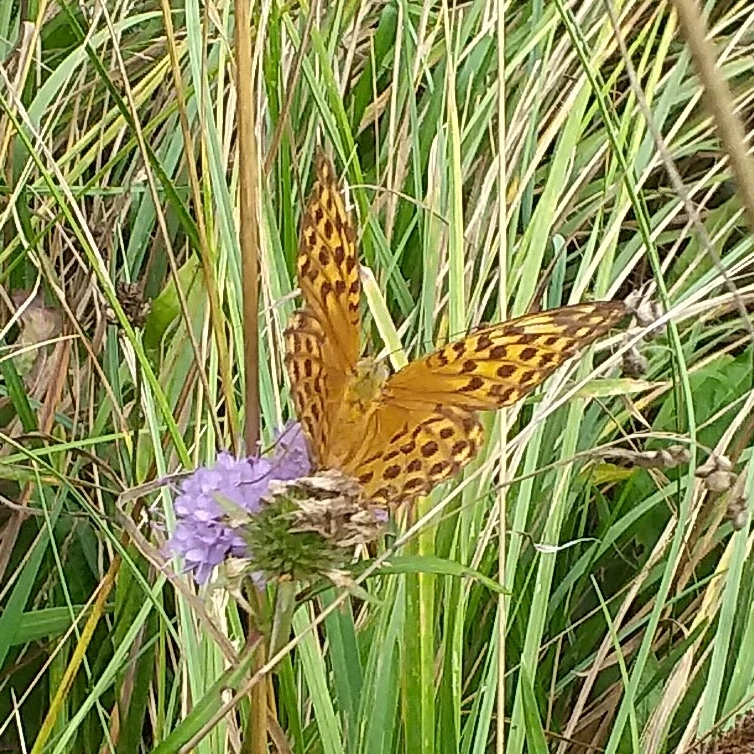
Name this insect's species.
Argynnis paphia
